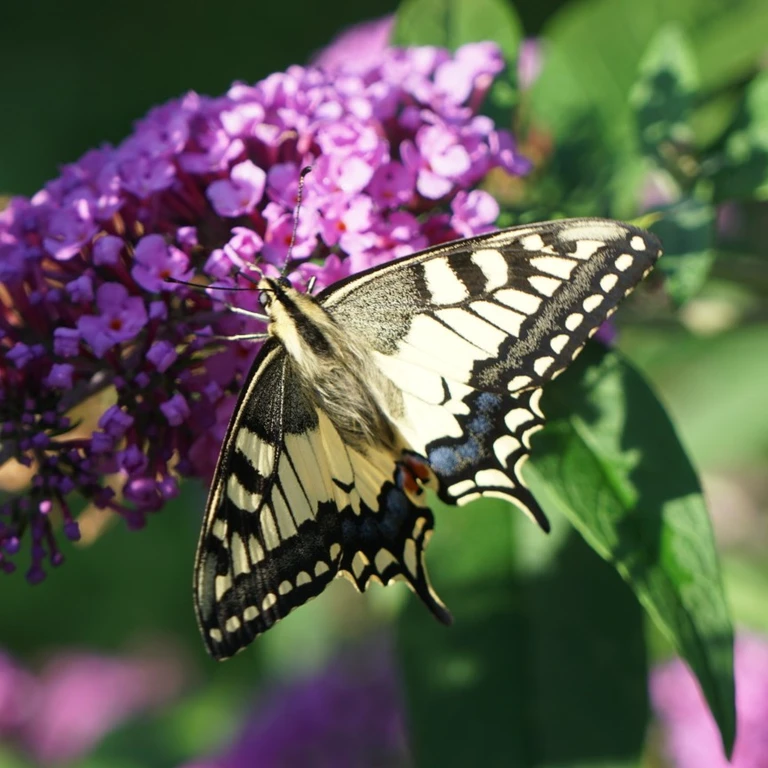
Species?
Papilio machaon
